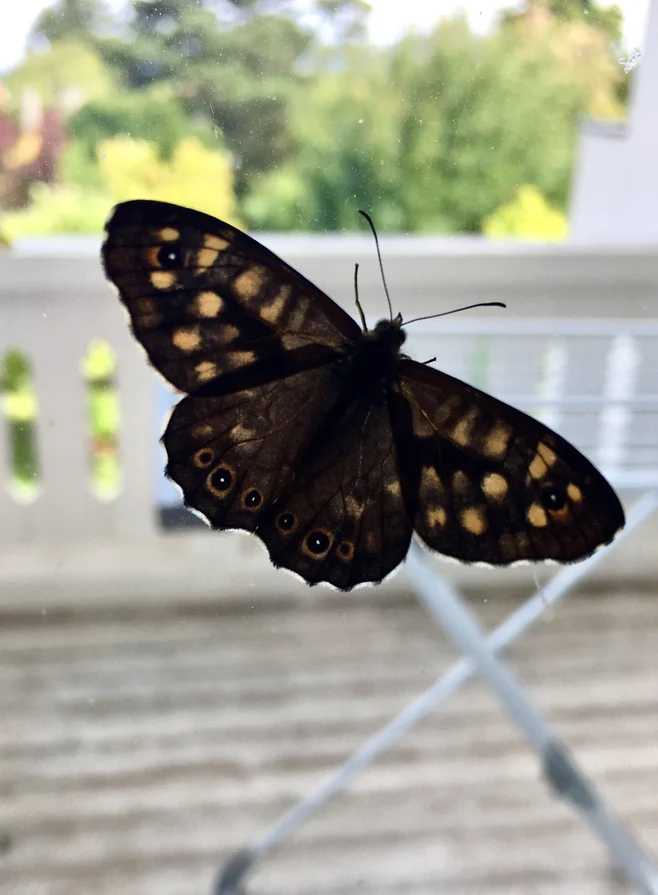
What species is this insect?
Pararge aegeria
